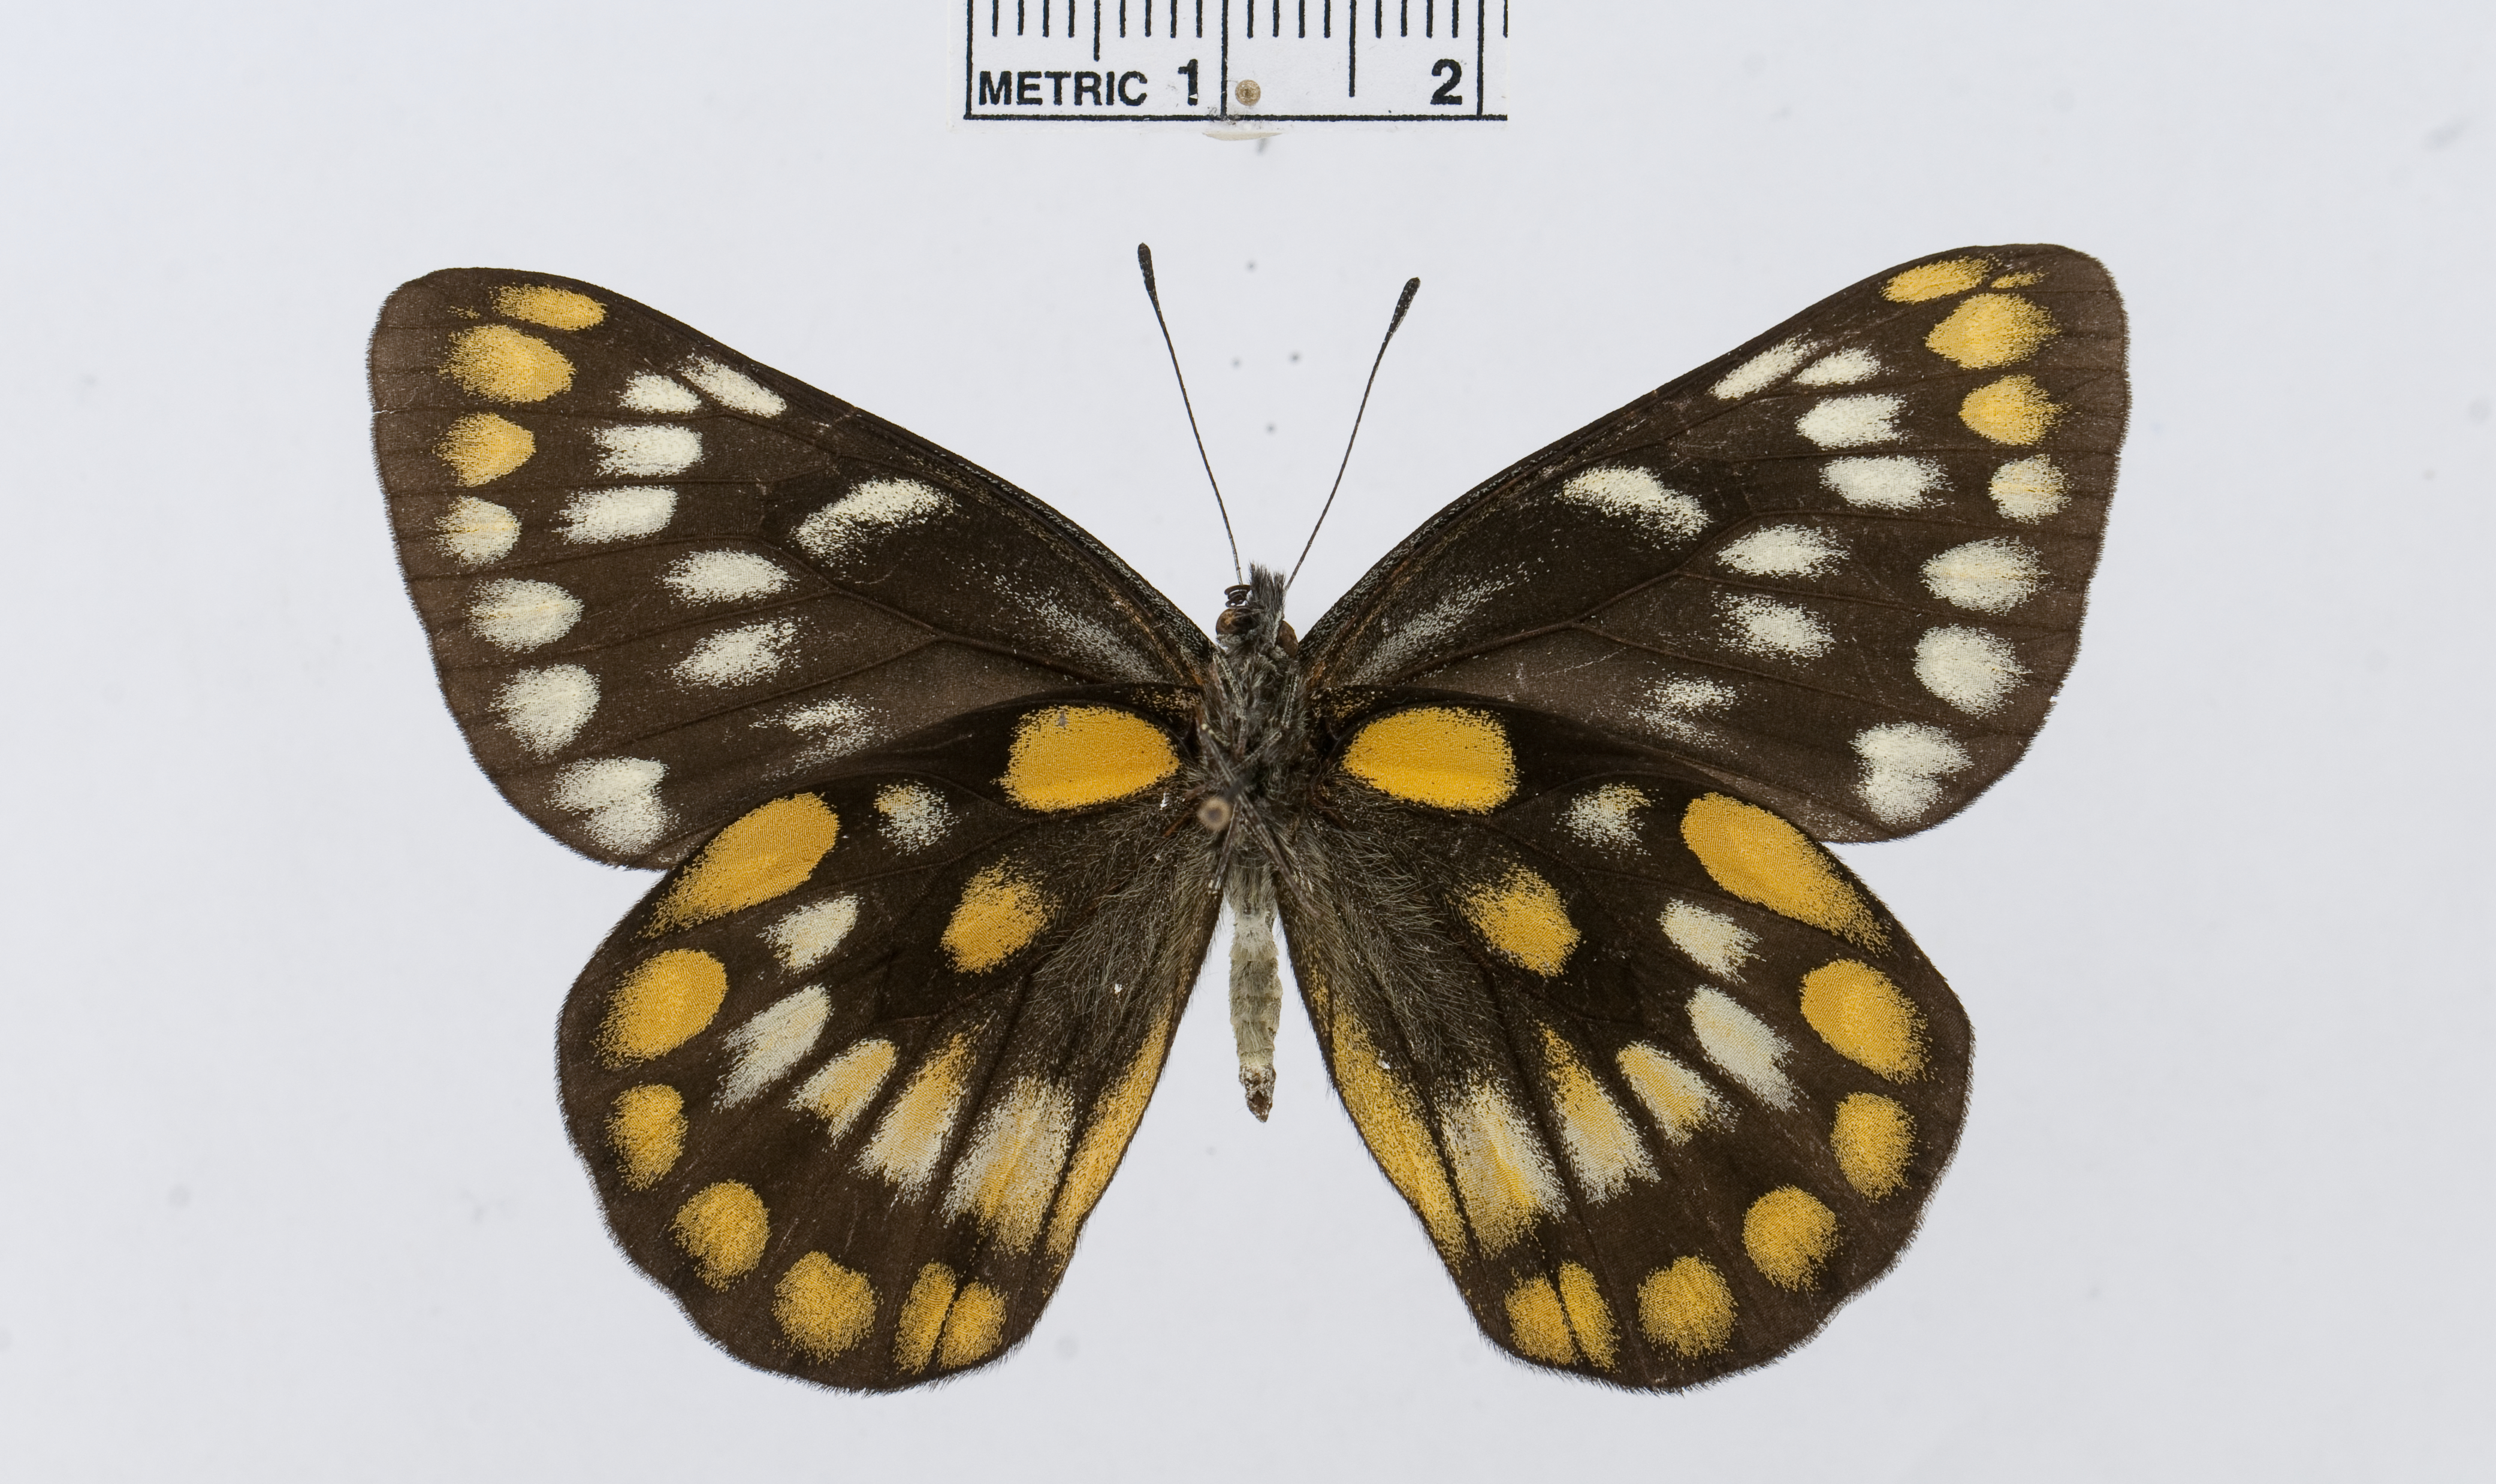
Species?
Delias surprisa
